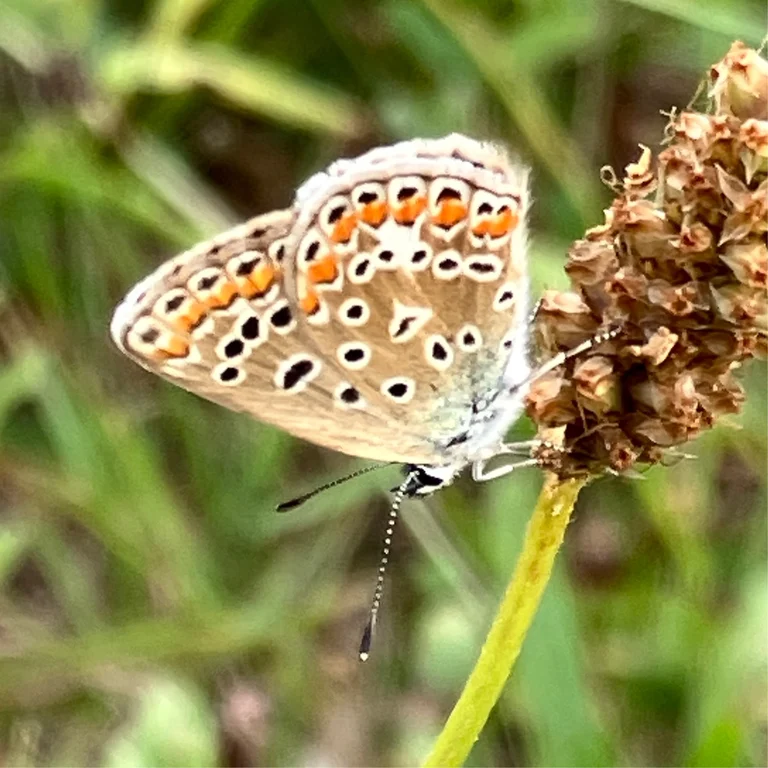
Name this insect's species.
Polyommatus icarus
